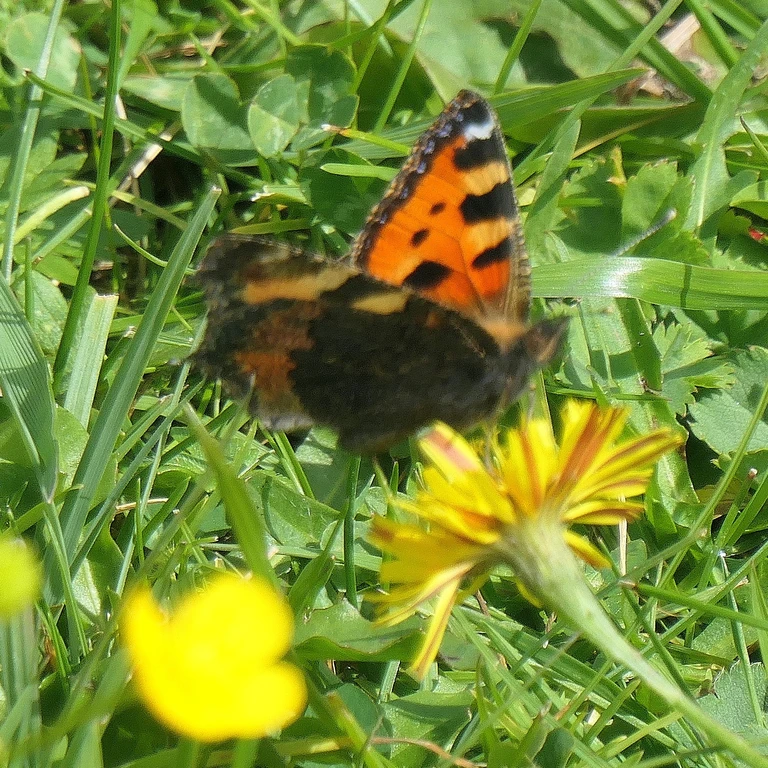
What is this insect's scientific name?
Aglais urticae
